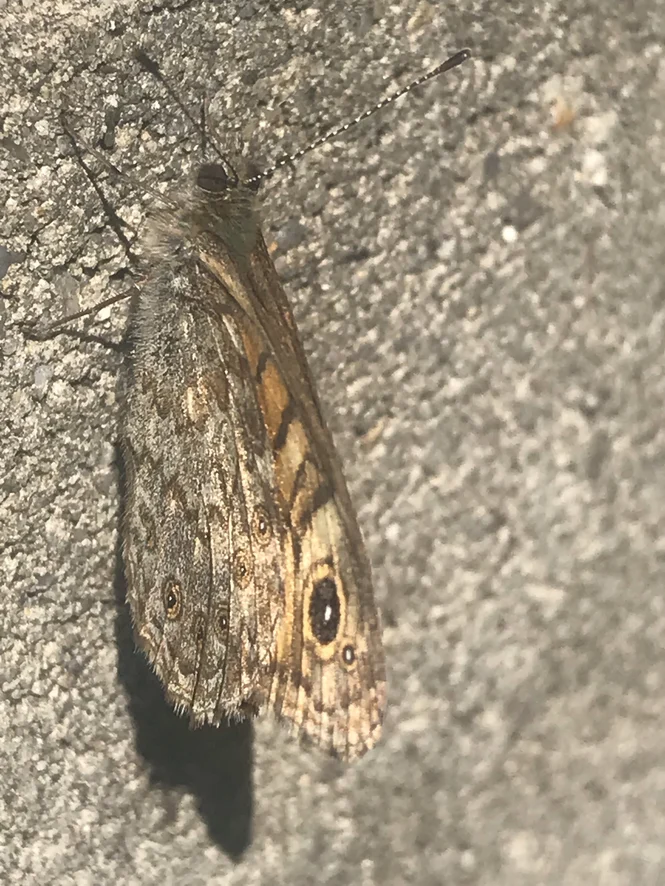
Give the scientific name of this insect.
Lasiommata megera (also Pararge megera)
